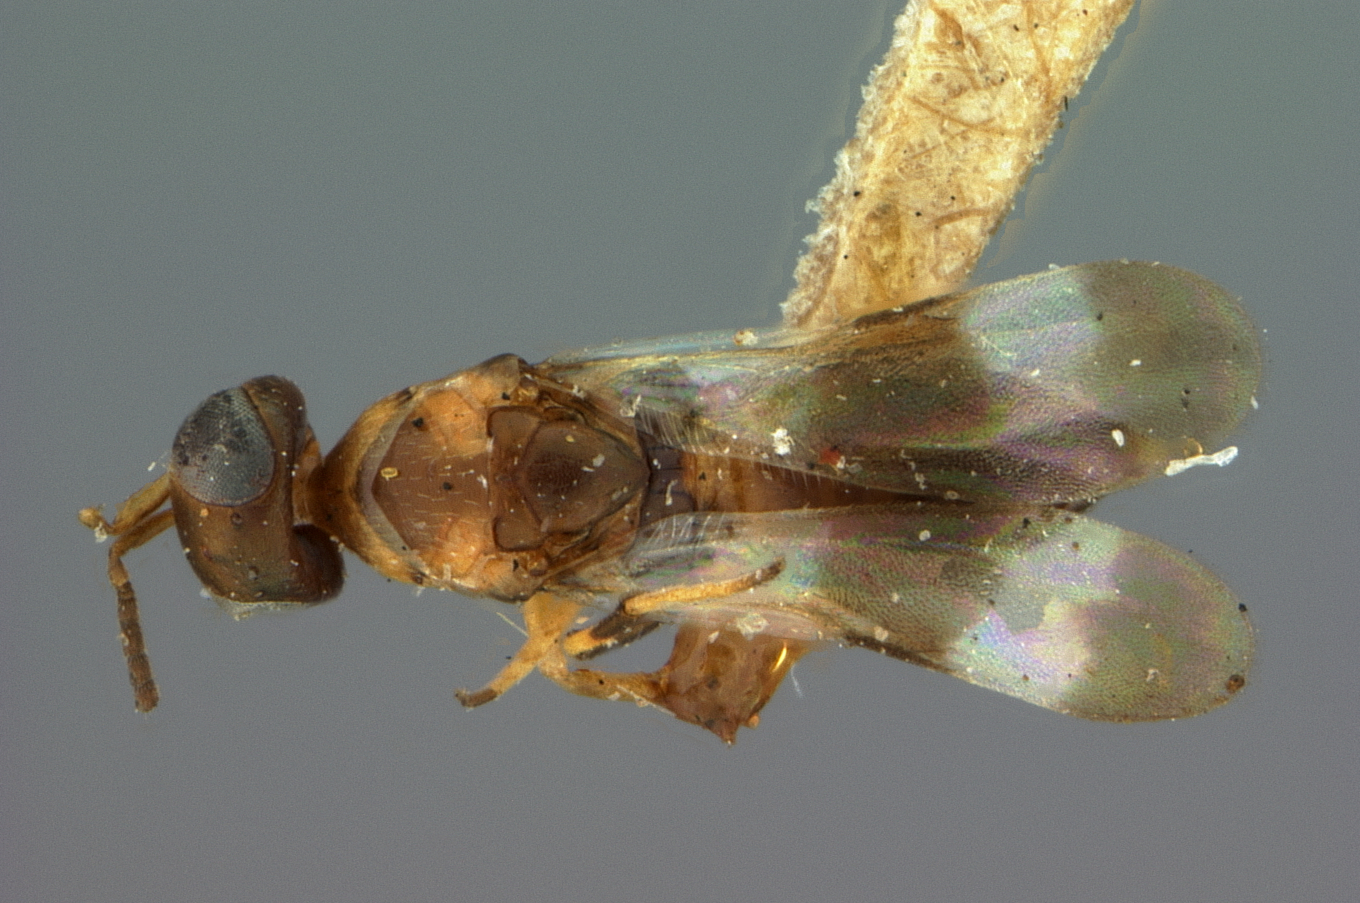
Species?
Homalotylus bifasciatus
